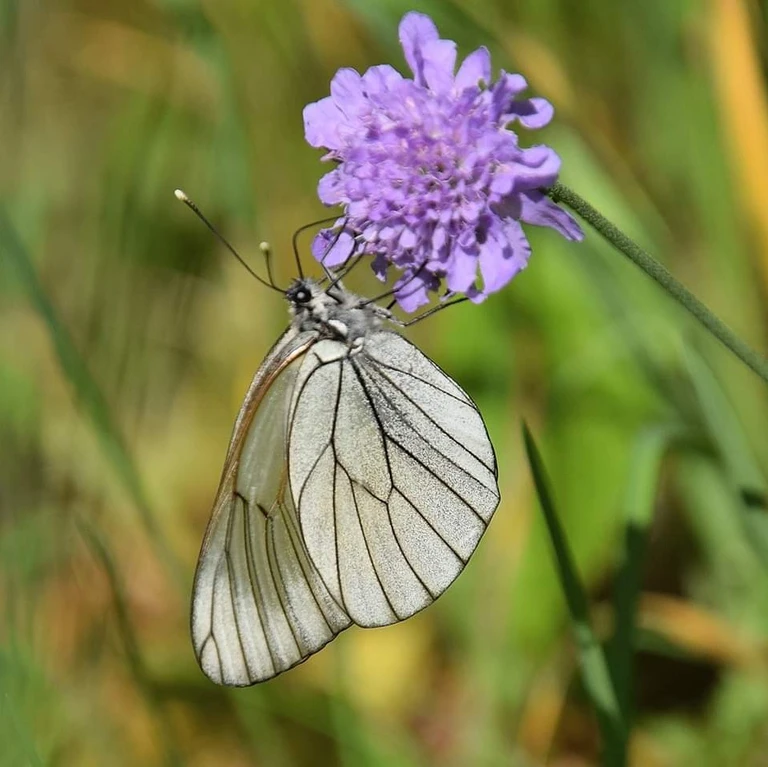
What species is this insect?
Aporia crataegi
